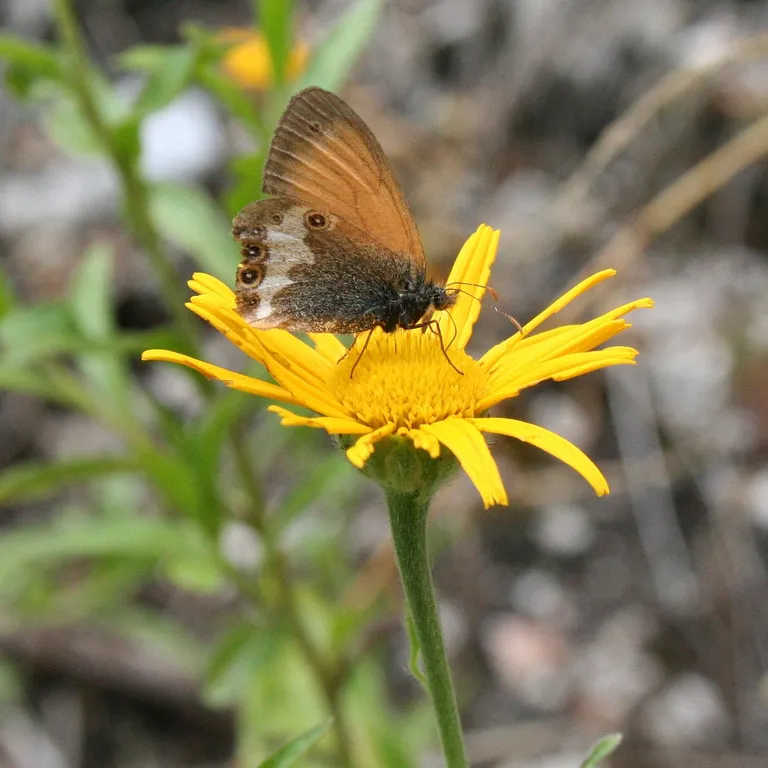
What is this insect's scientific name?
Coenonympha arcania
